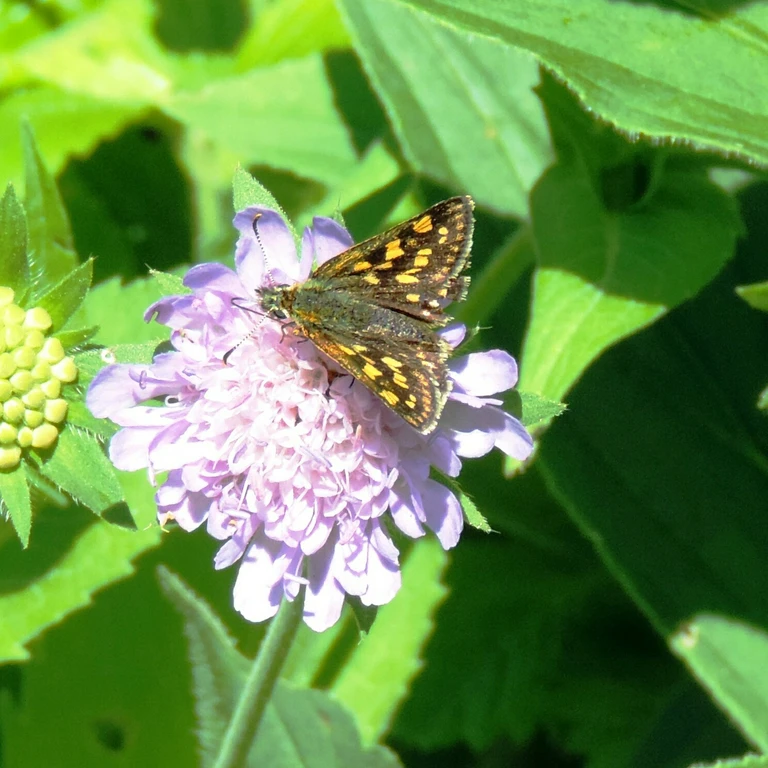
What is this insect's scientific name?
Carterocephalus palaemon
